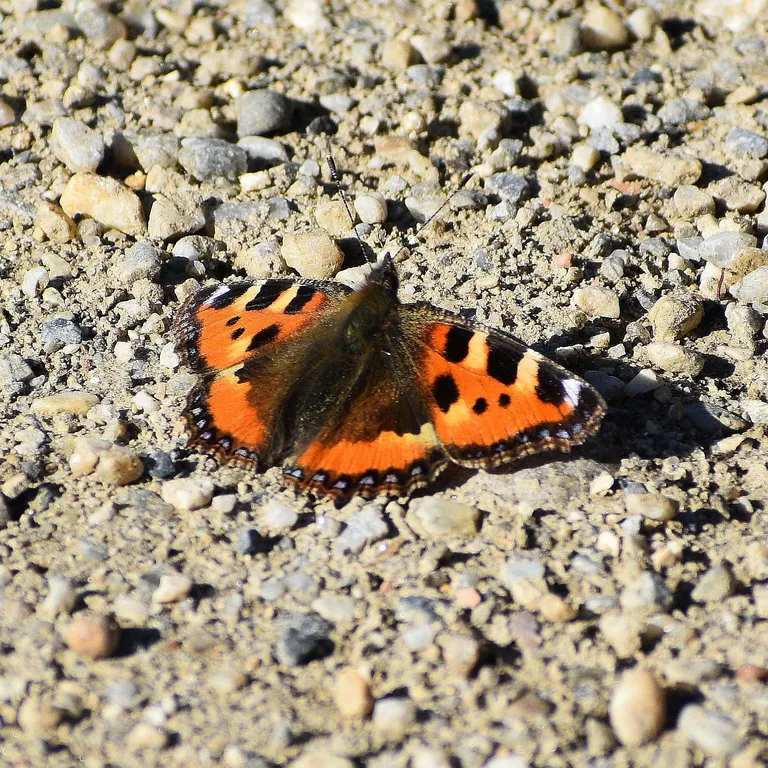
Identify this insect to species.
Aglais urticae
